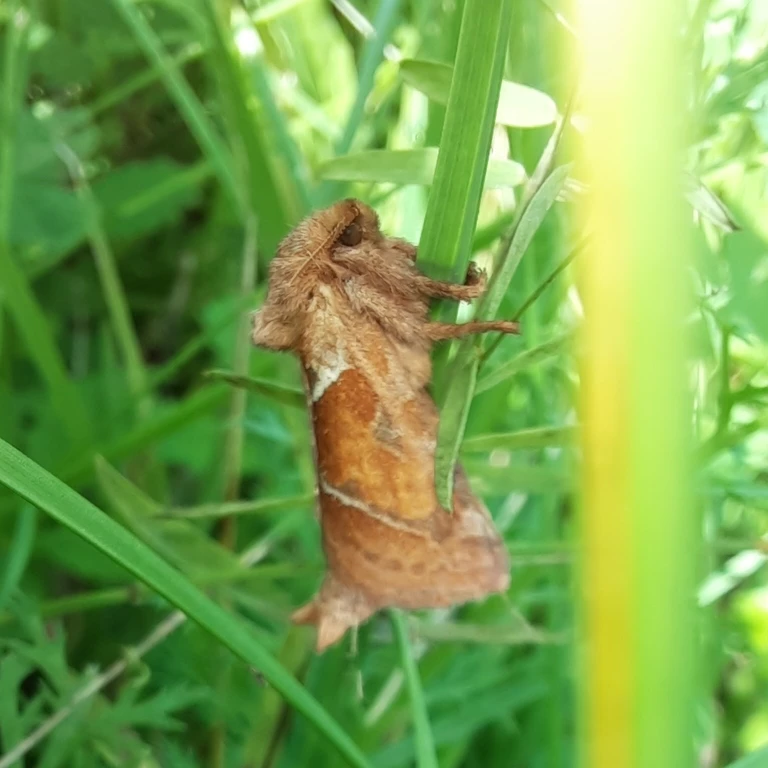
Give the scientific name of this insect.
Triodia sylvina
